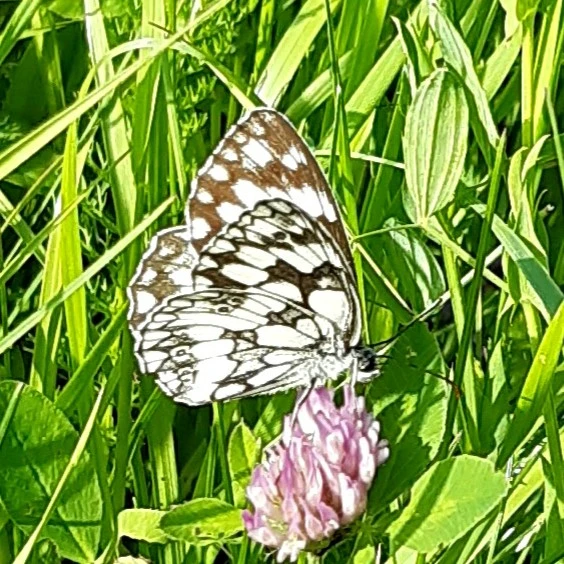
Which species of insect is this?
Melanargia galathea
